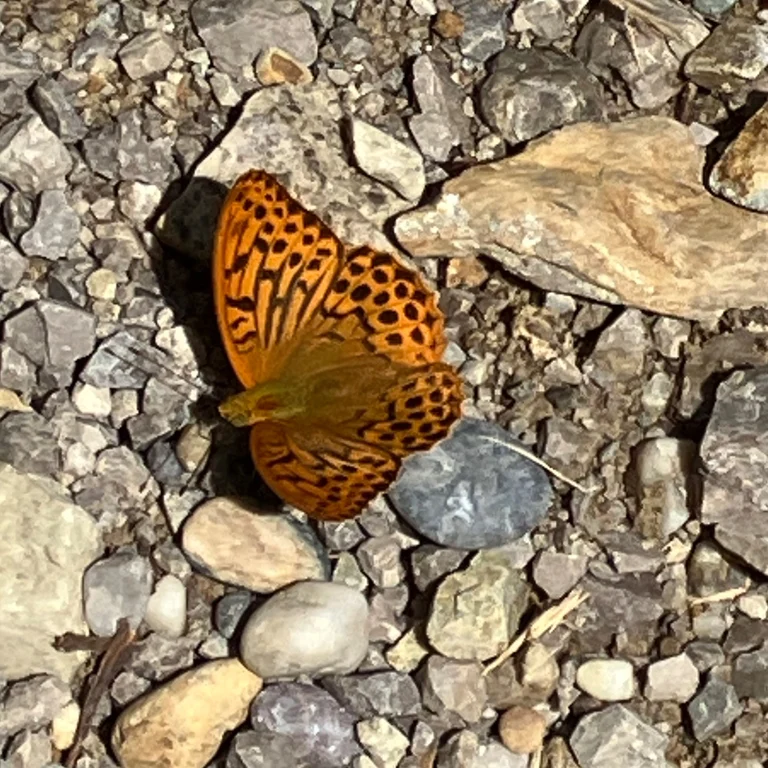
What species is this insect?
Argynnis paphia
